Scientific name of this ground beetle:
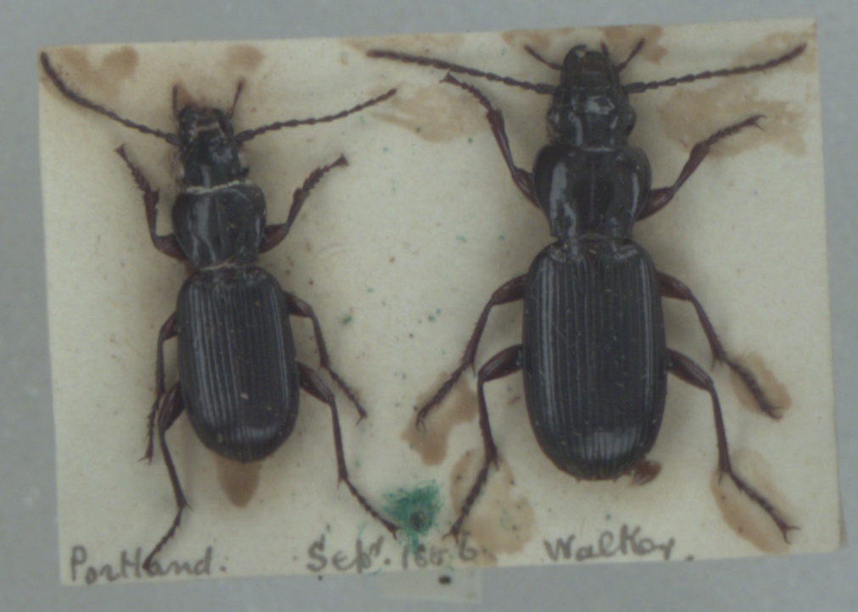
Pterostichus macer
